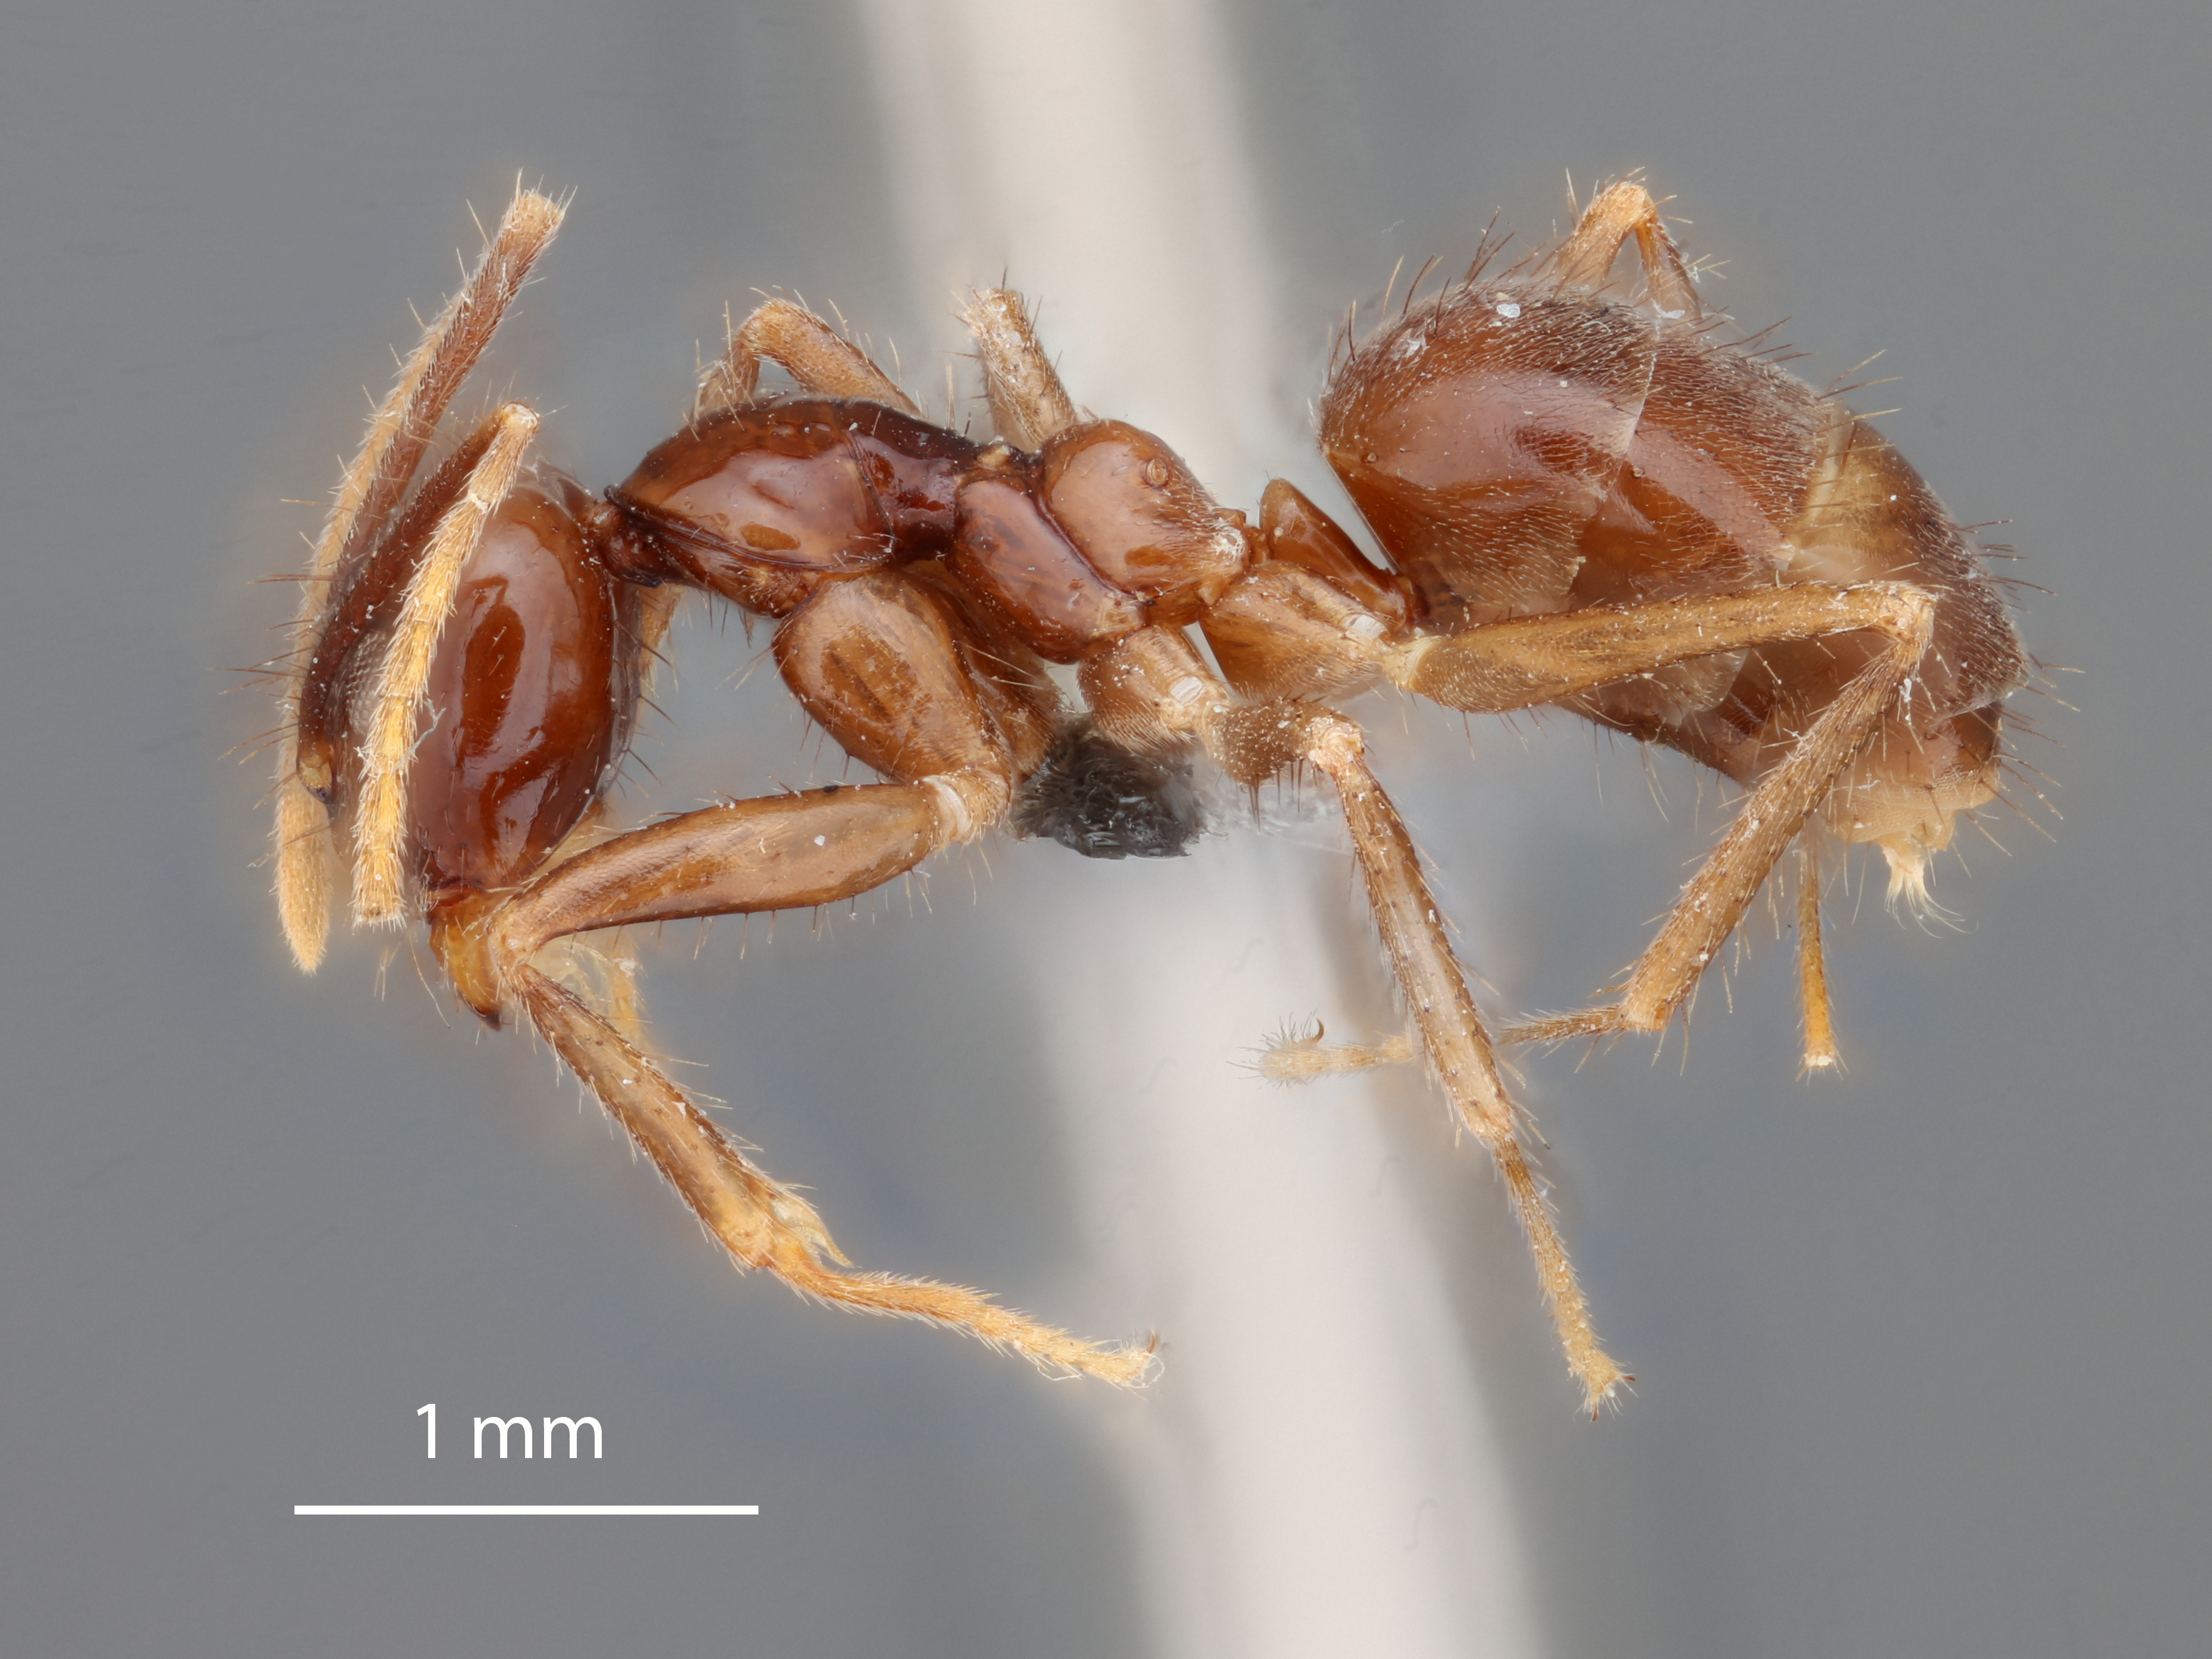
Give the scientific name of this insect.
Euprenolepis thrix
